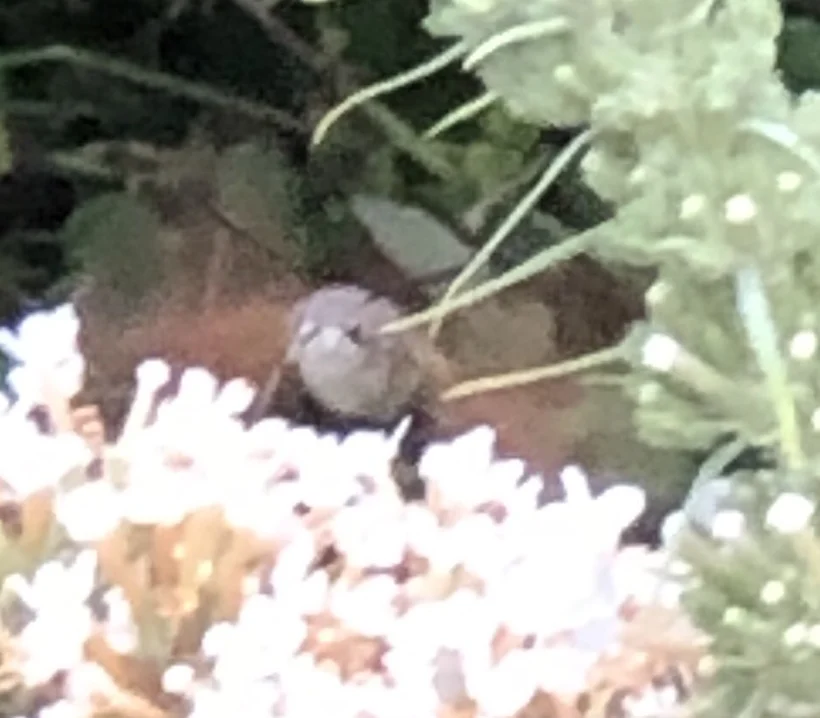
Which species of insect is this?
Macroglossum stellatarum
